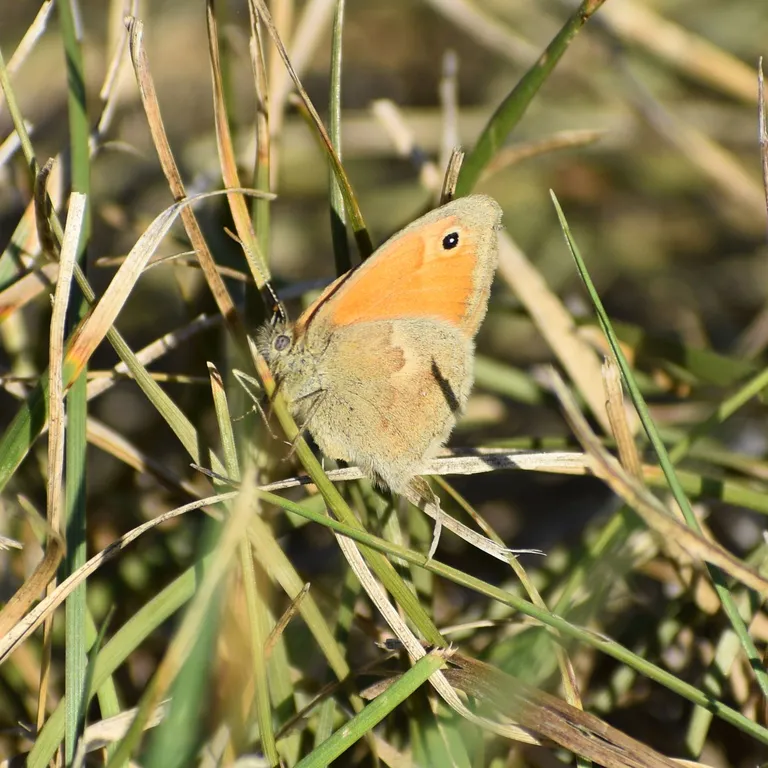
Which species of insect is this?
Coenonympha pamphilus
